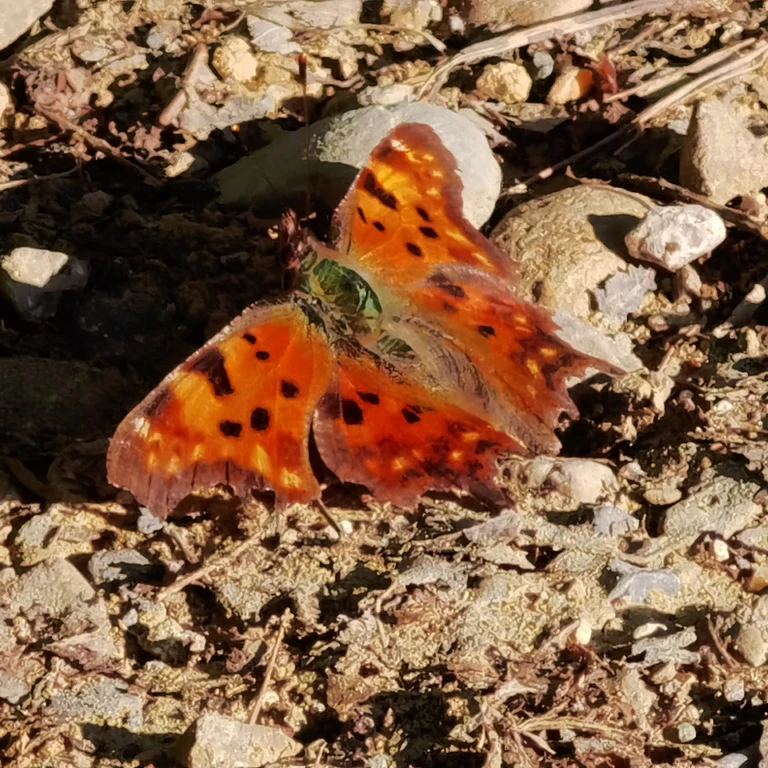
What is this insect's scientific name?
Polygonia c-album
